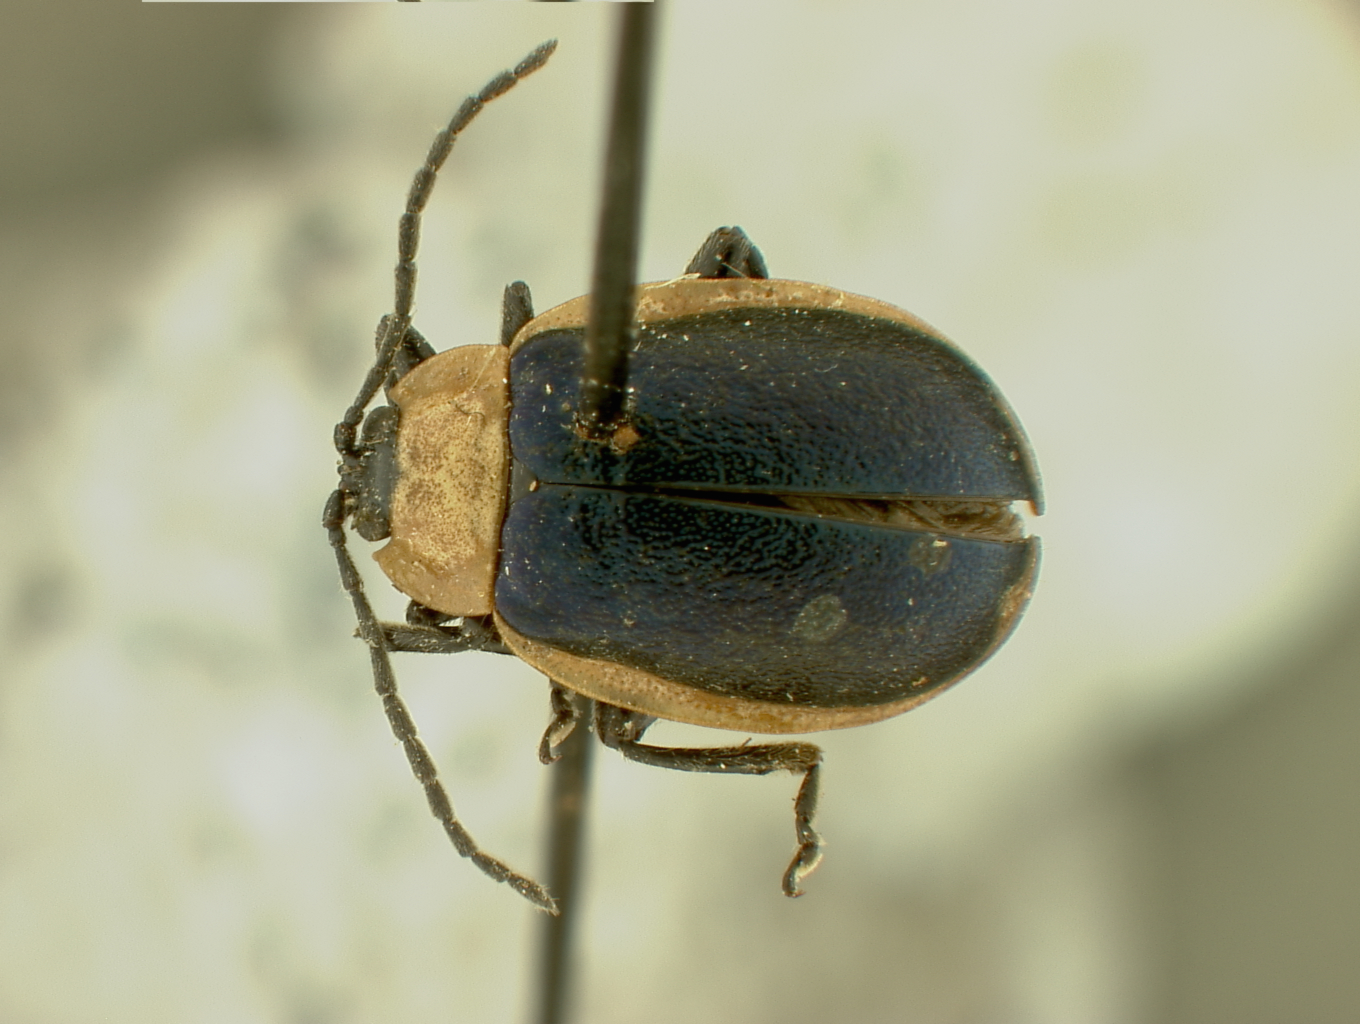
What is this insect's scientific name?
Asphaera weyrauchi
